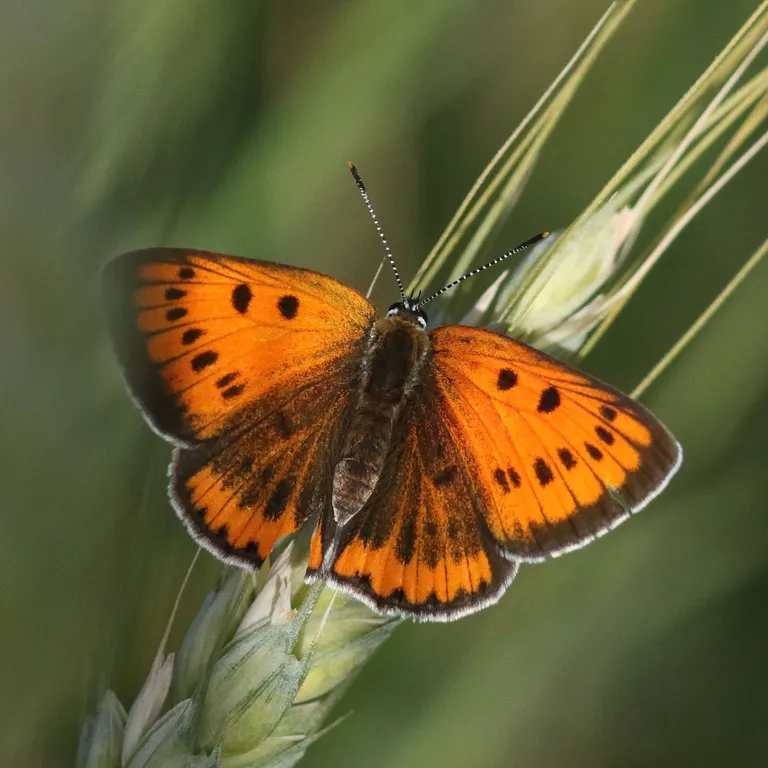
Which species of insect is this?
Lycaena dispar
